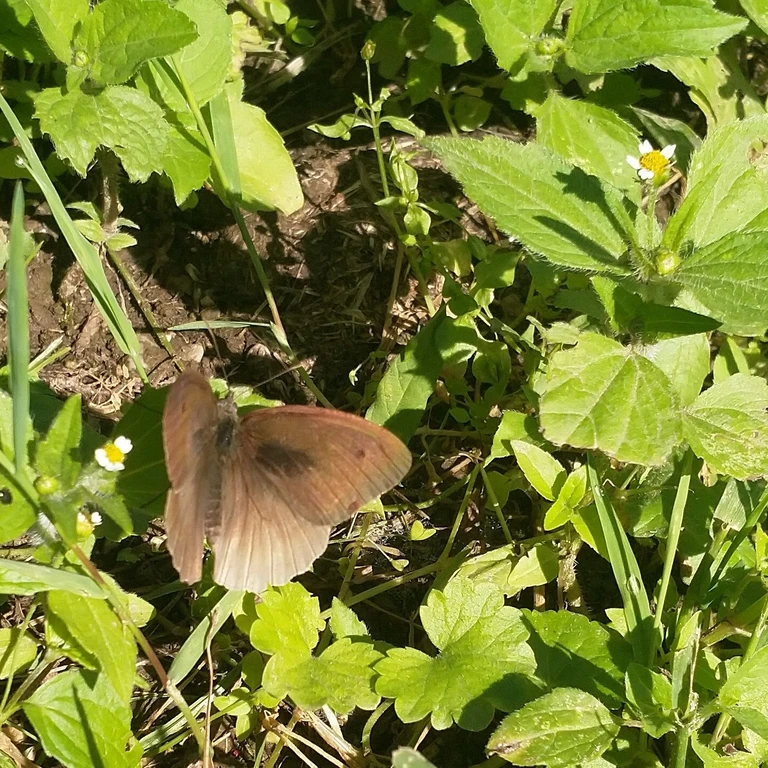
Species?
Maniola jurtina
